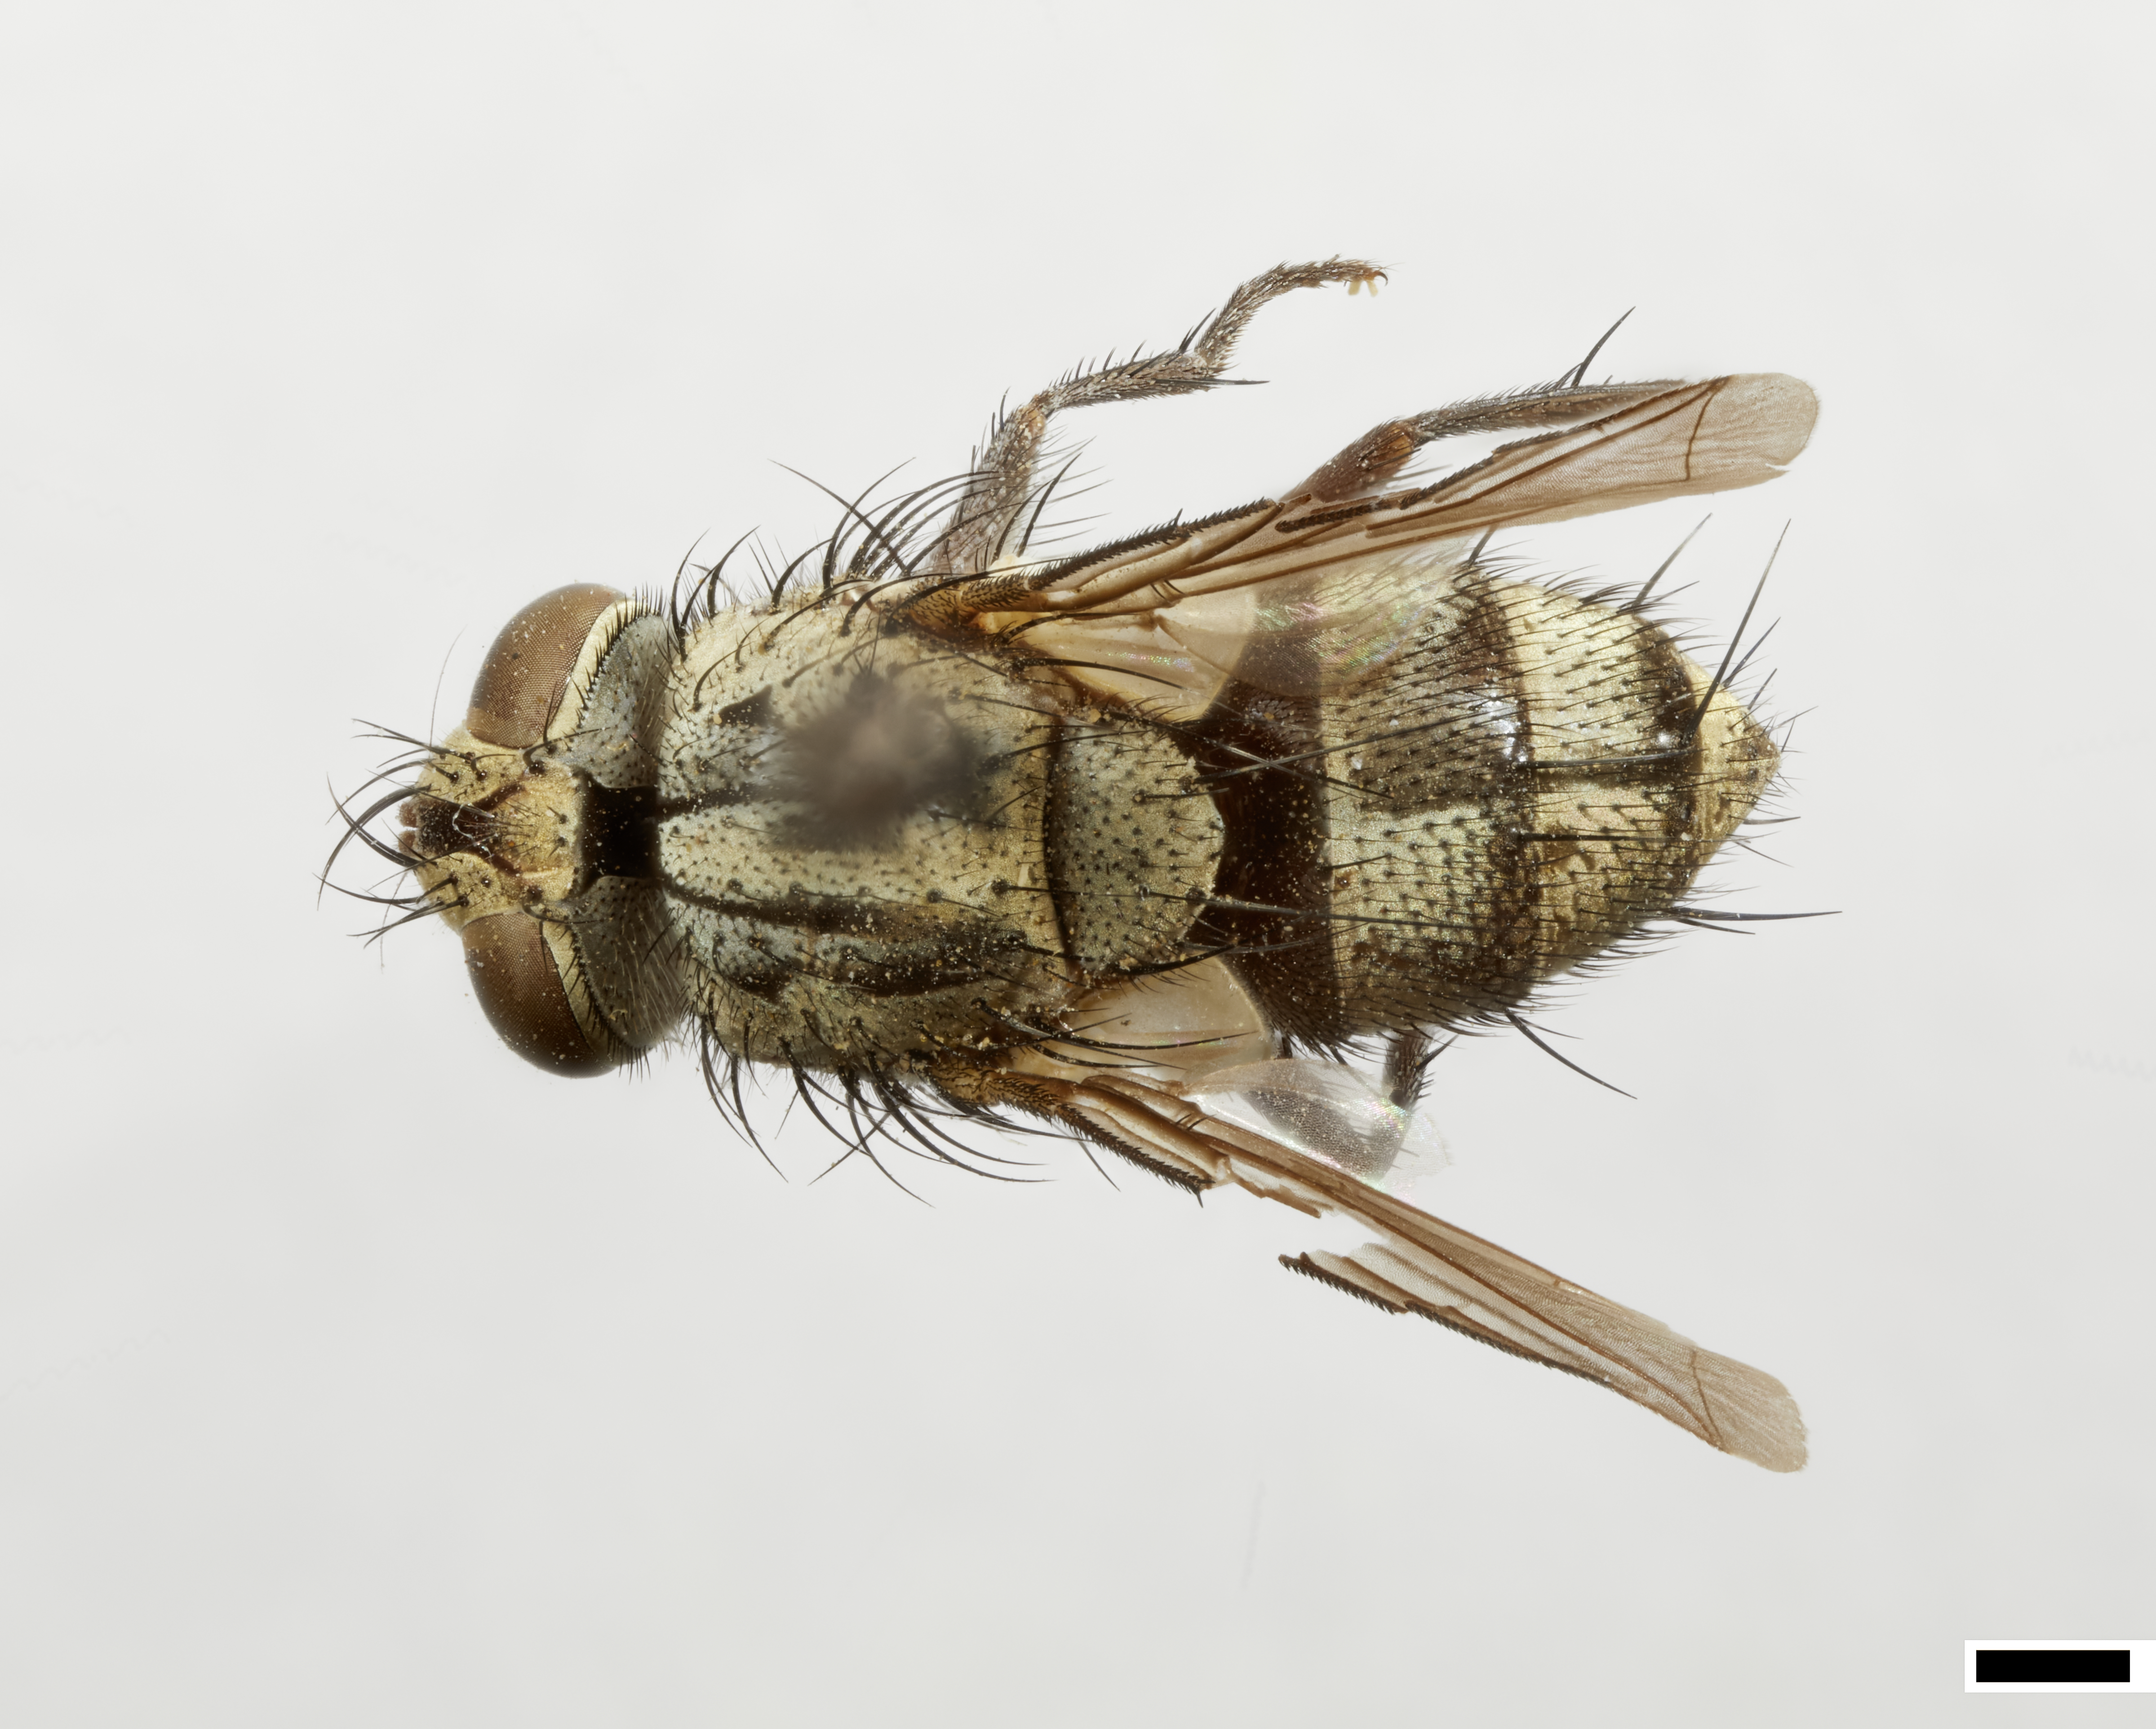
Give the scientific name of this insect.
Brachymasicera polita
